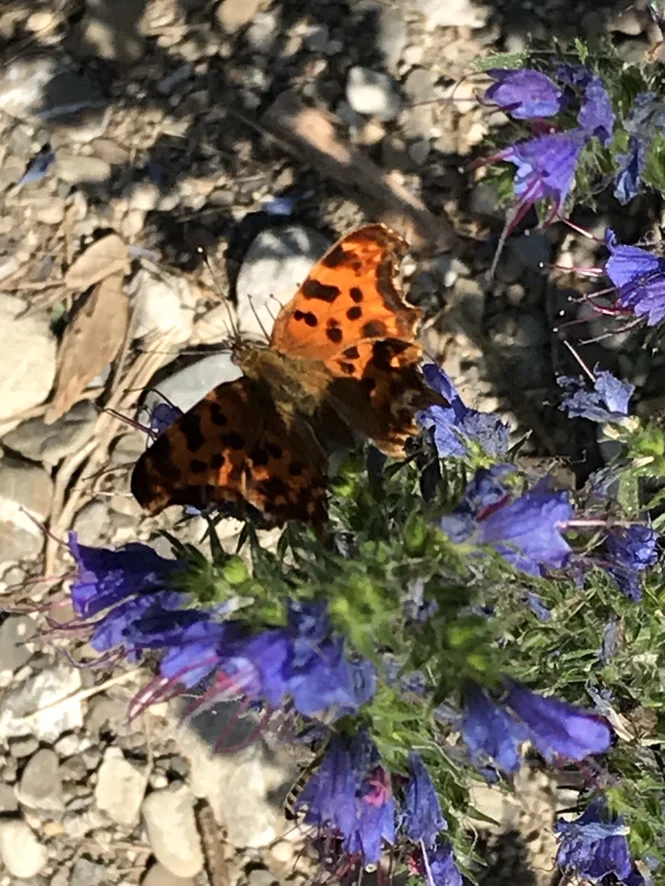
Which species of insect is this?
Polygonia c-album
